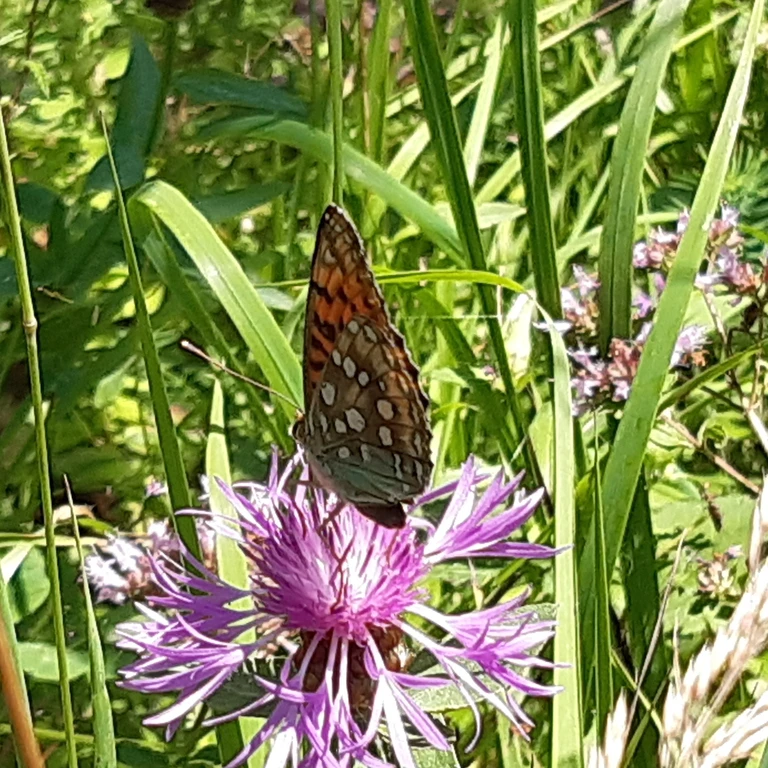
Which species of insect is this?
Speyeria aglaja
